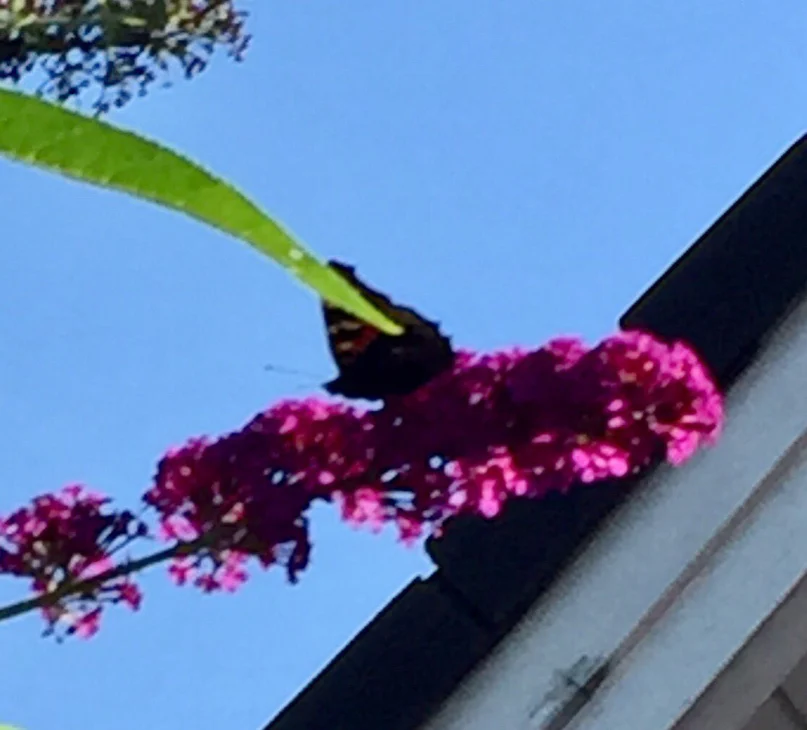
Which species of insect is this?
Aglais io
